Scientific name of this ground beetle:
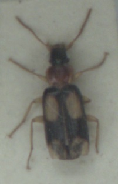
Dromius quadrimaculatus
